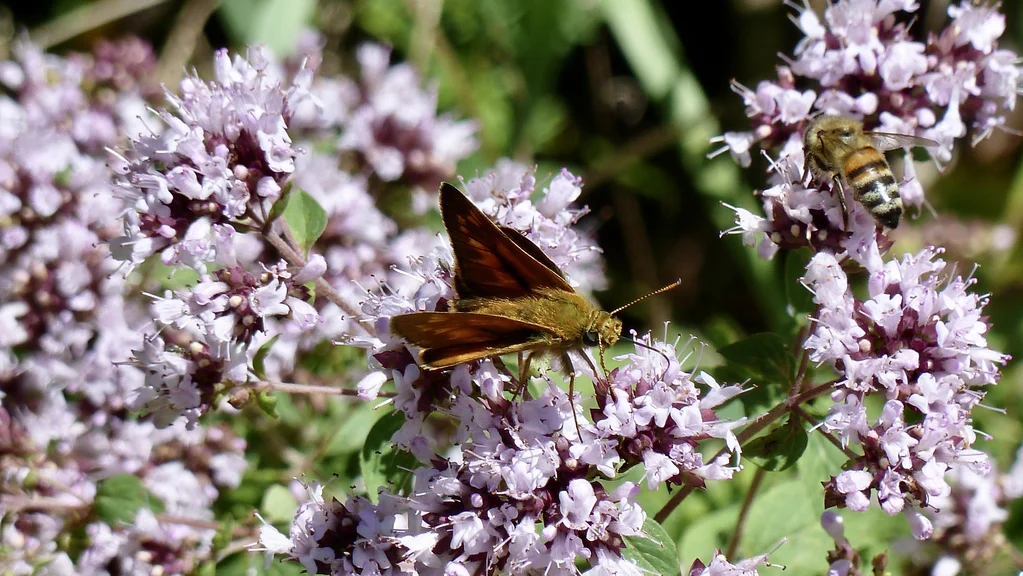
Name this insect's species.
Ochlodes sylvanus (also Ochlodes venata)
